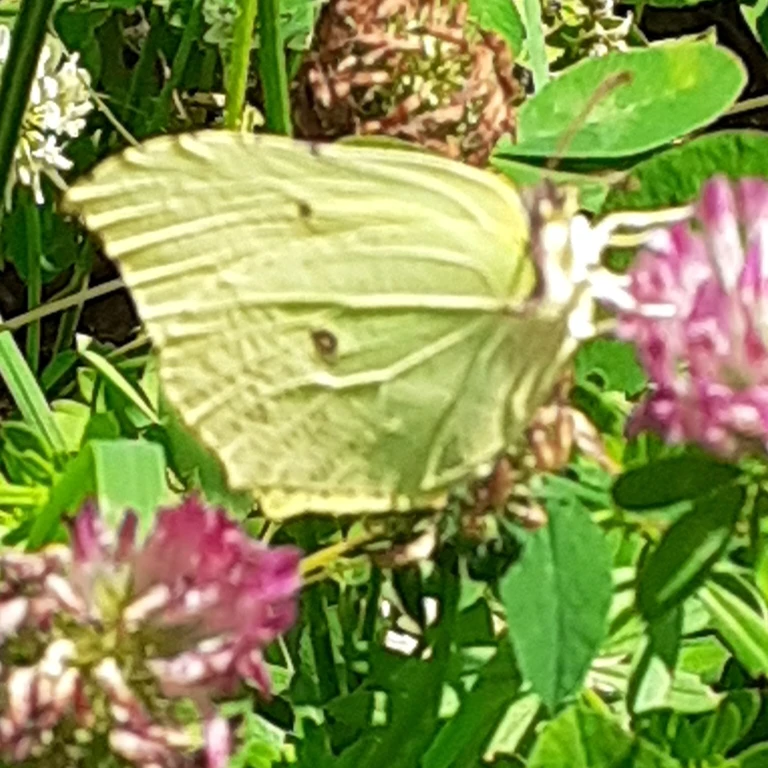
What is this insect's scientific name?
Gonepteryx rhamni
